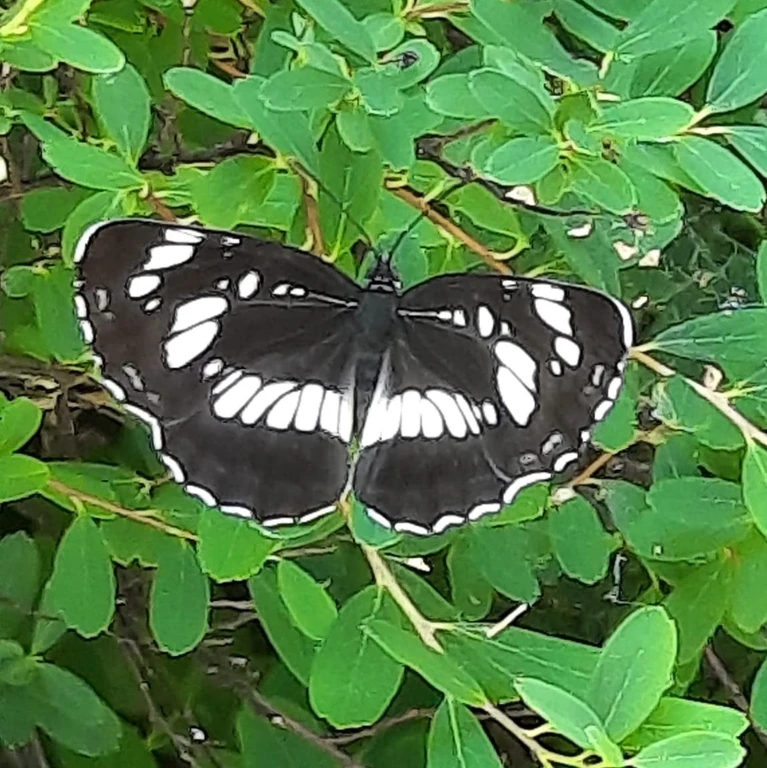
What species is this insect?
Neptis rivularis
